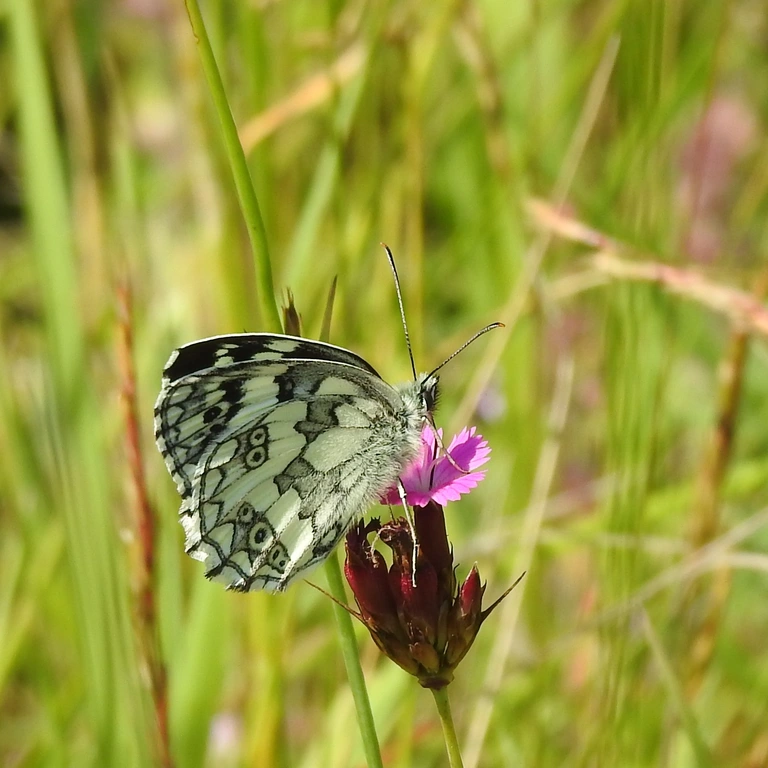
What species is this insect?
Melanargia galathea
